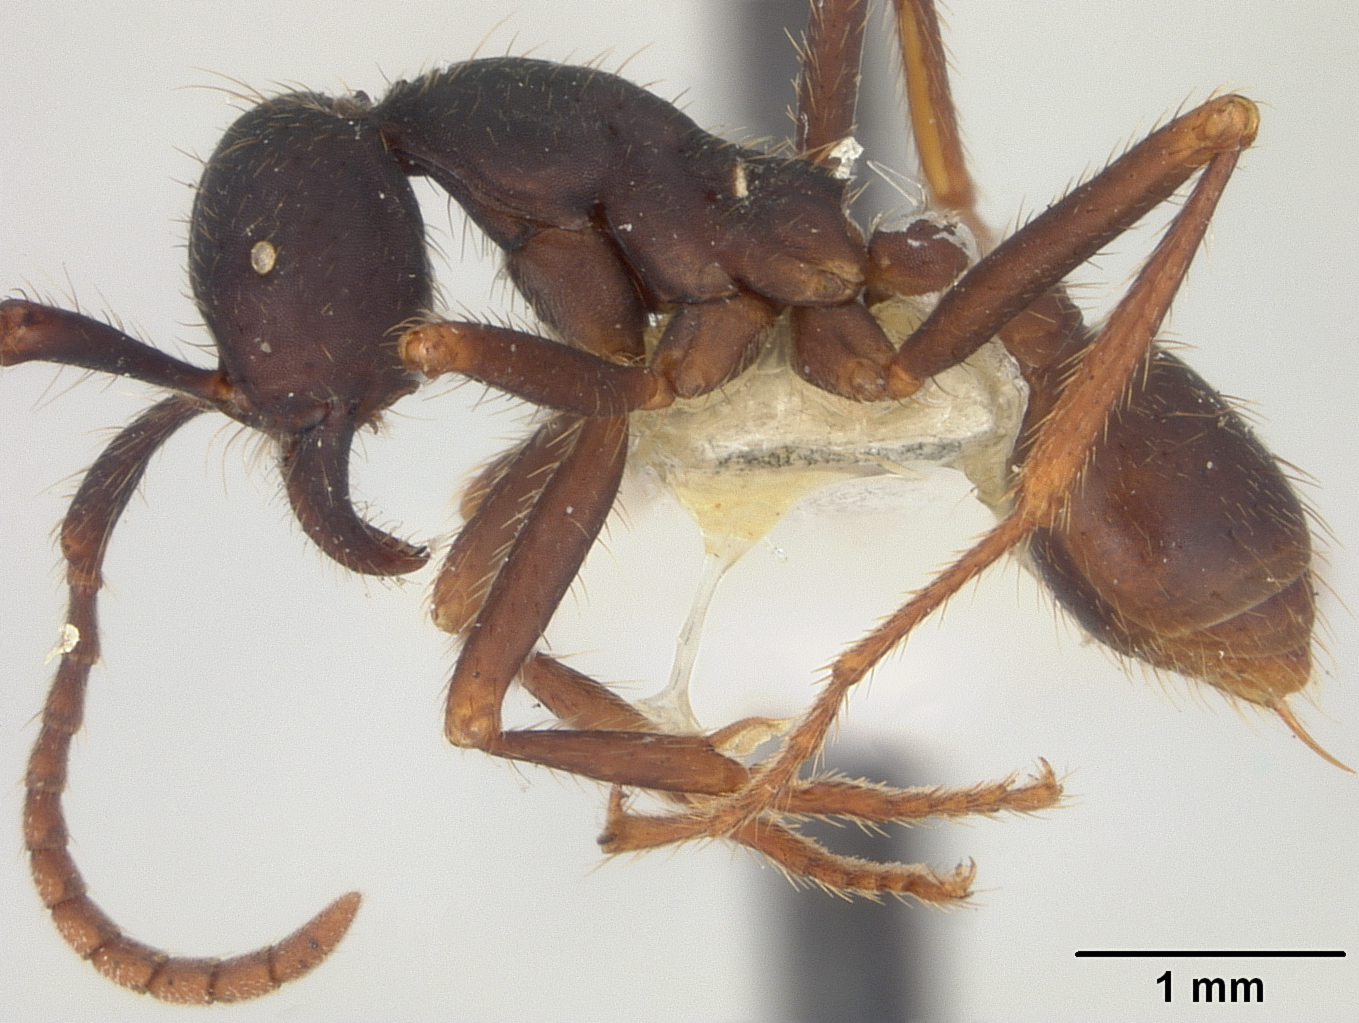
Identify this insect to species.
Eciton burchelli
